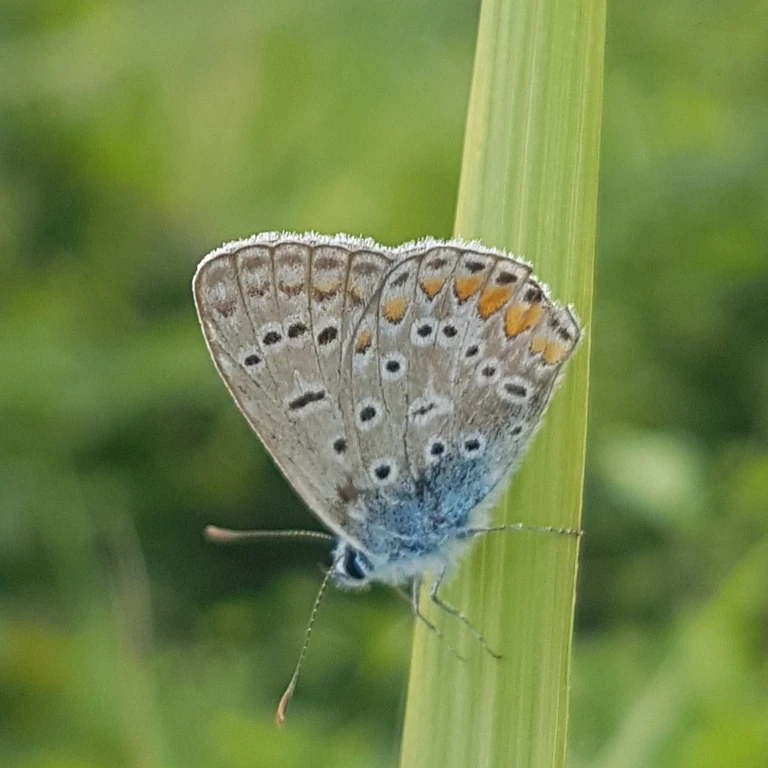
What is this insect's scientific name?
Polyommatus icarus
